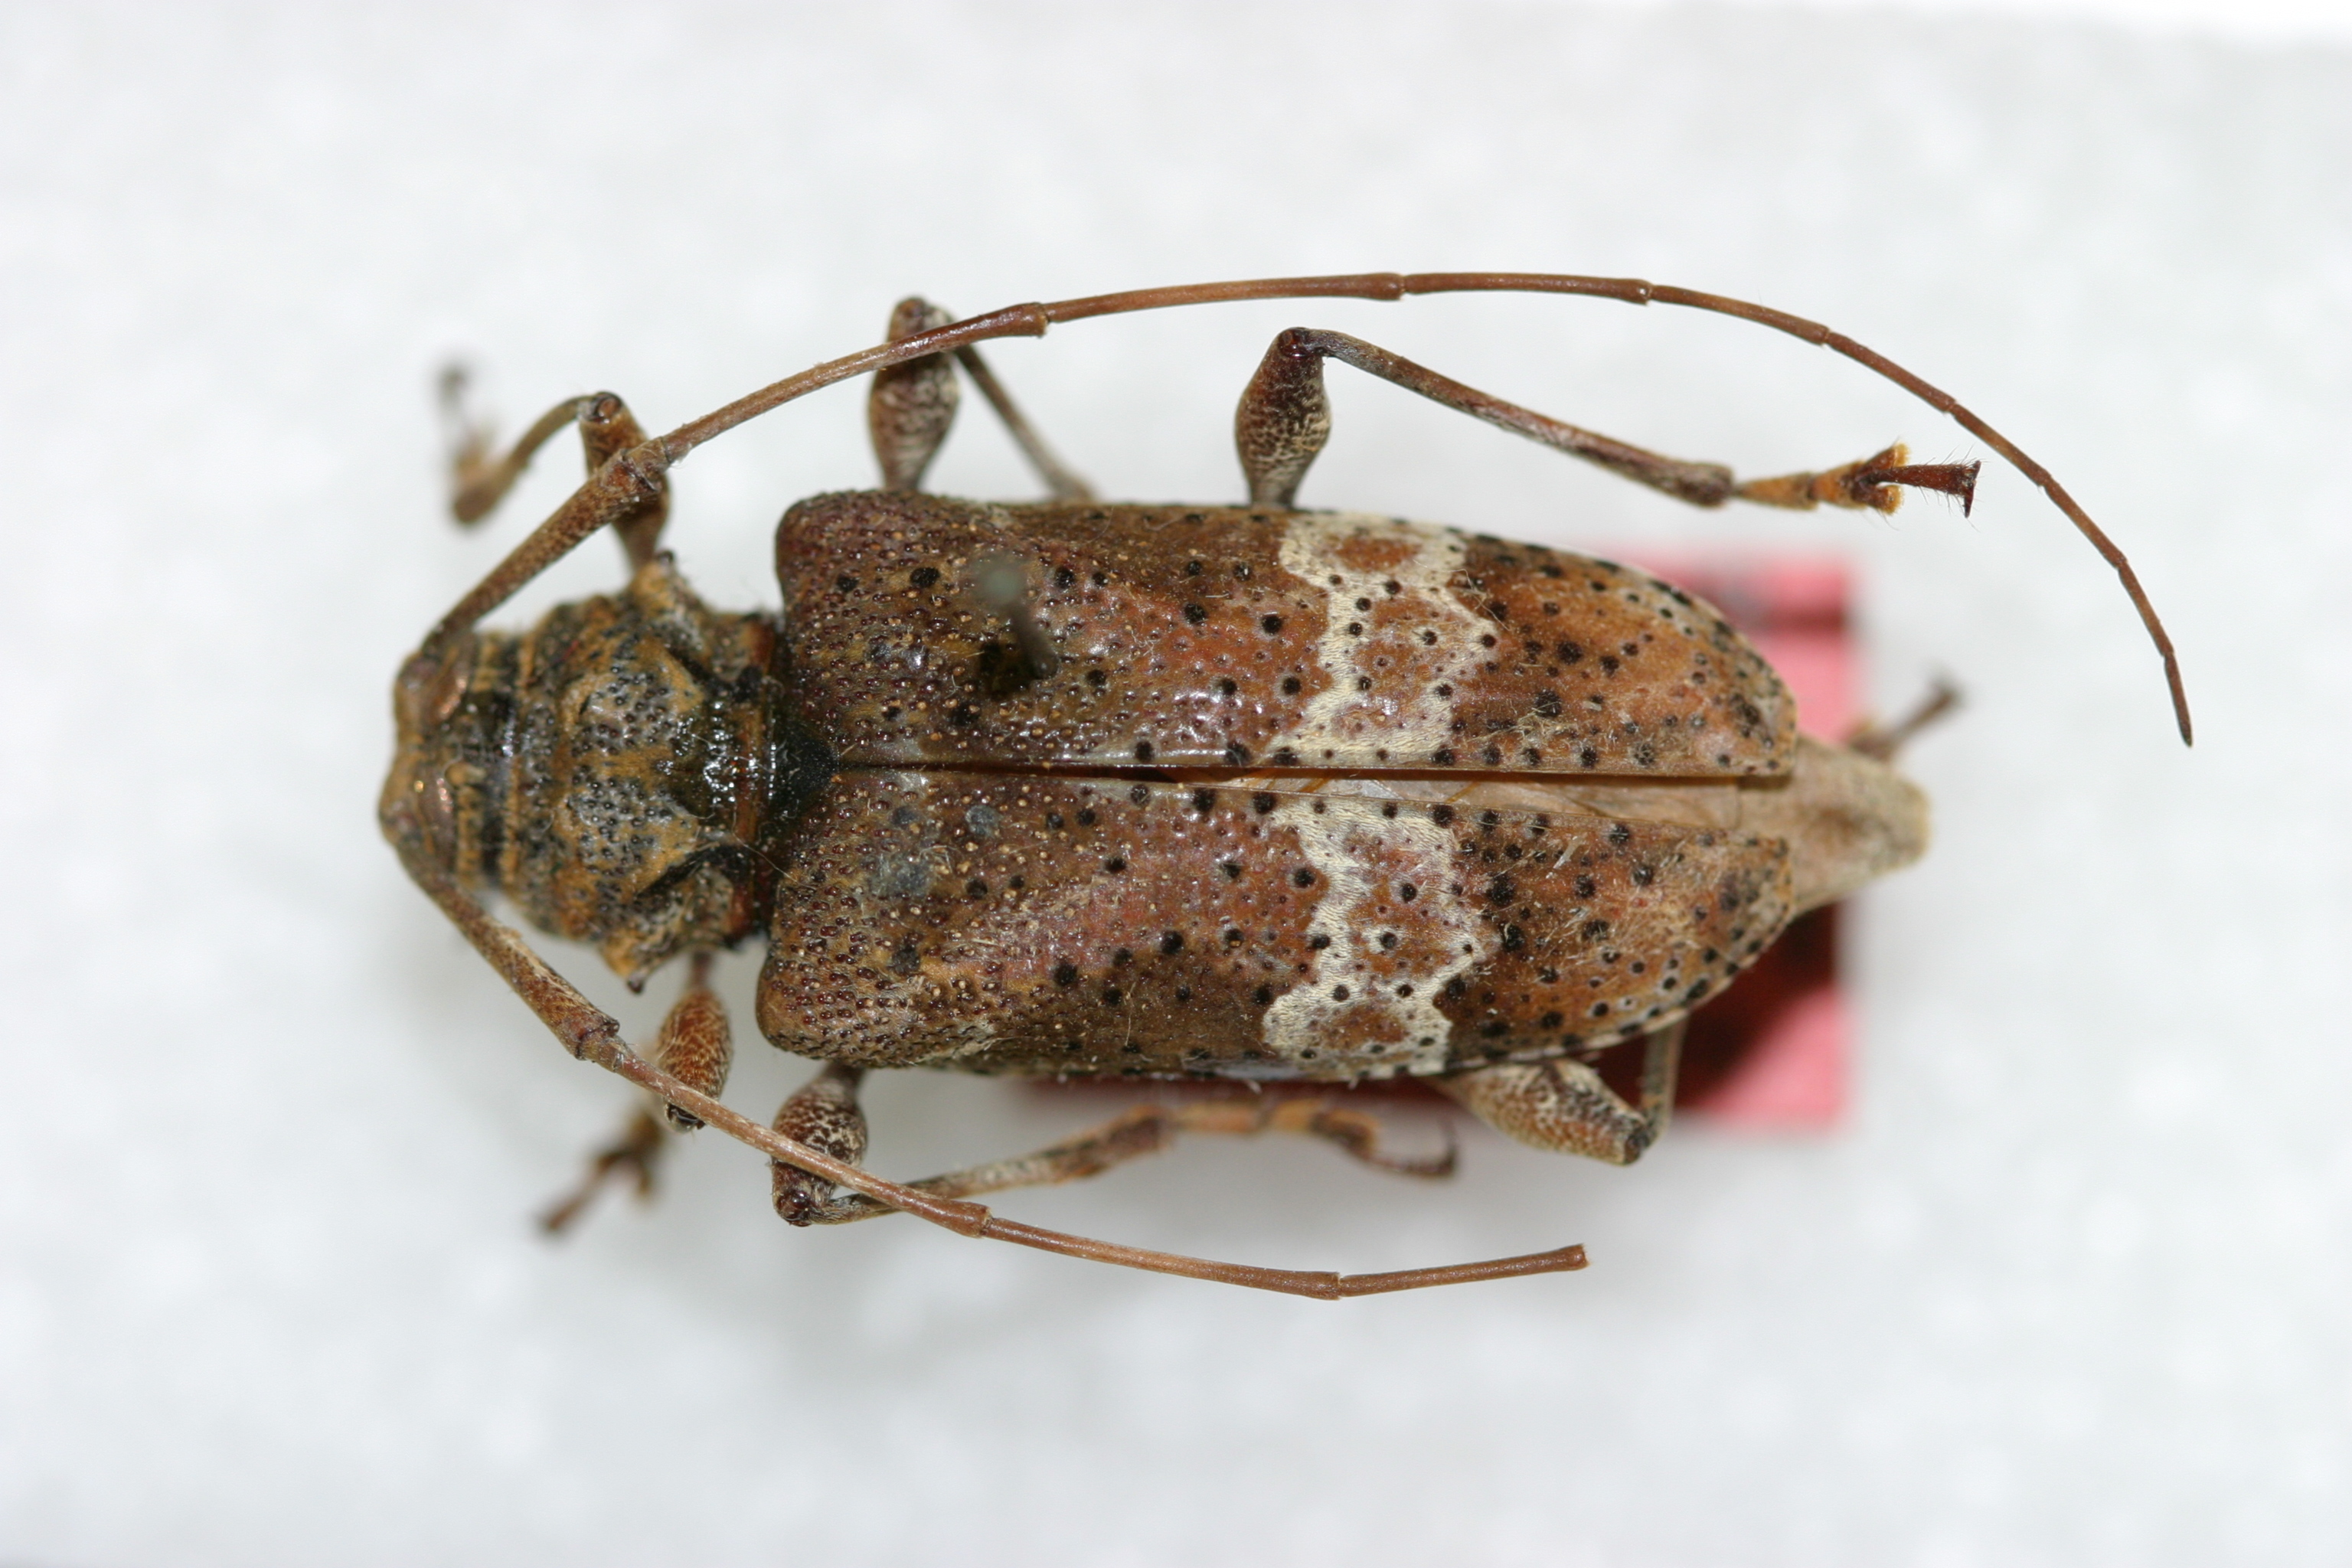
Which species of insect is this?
Lagocheirus foveolatus
